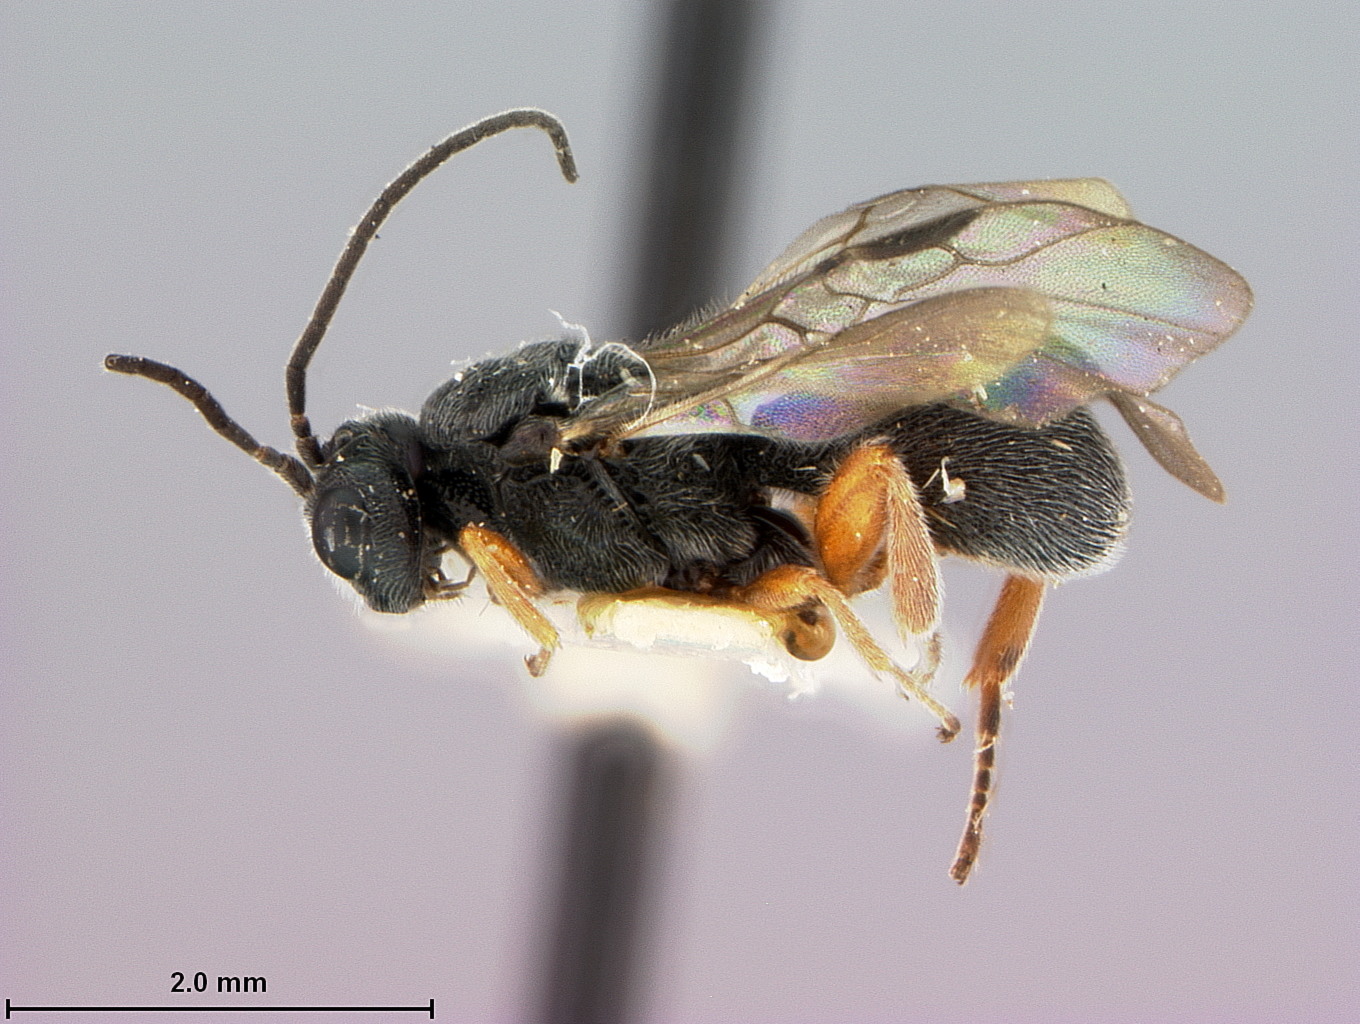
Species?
Urosigalphus neopunctifrons
